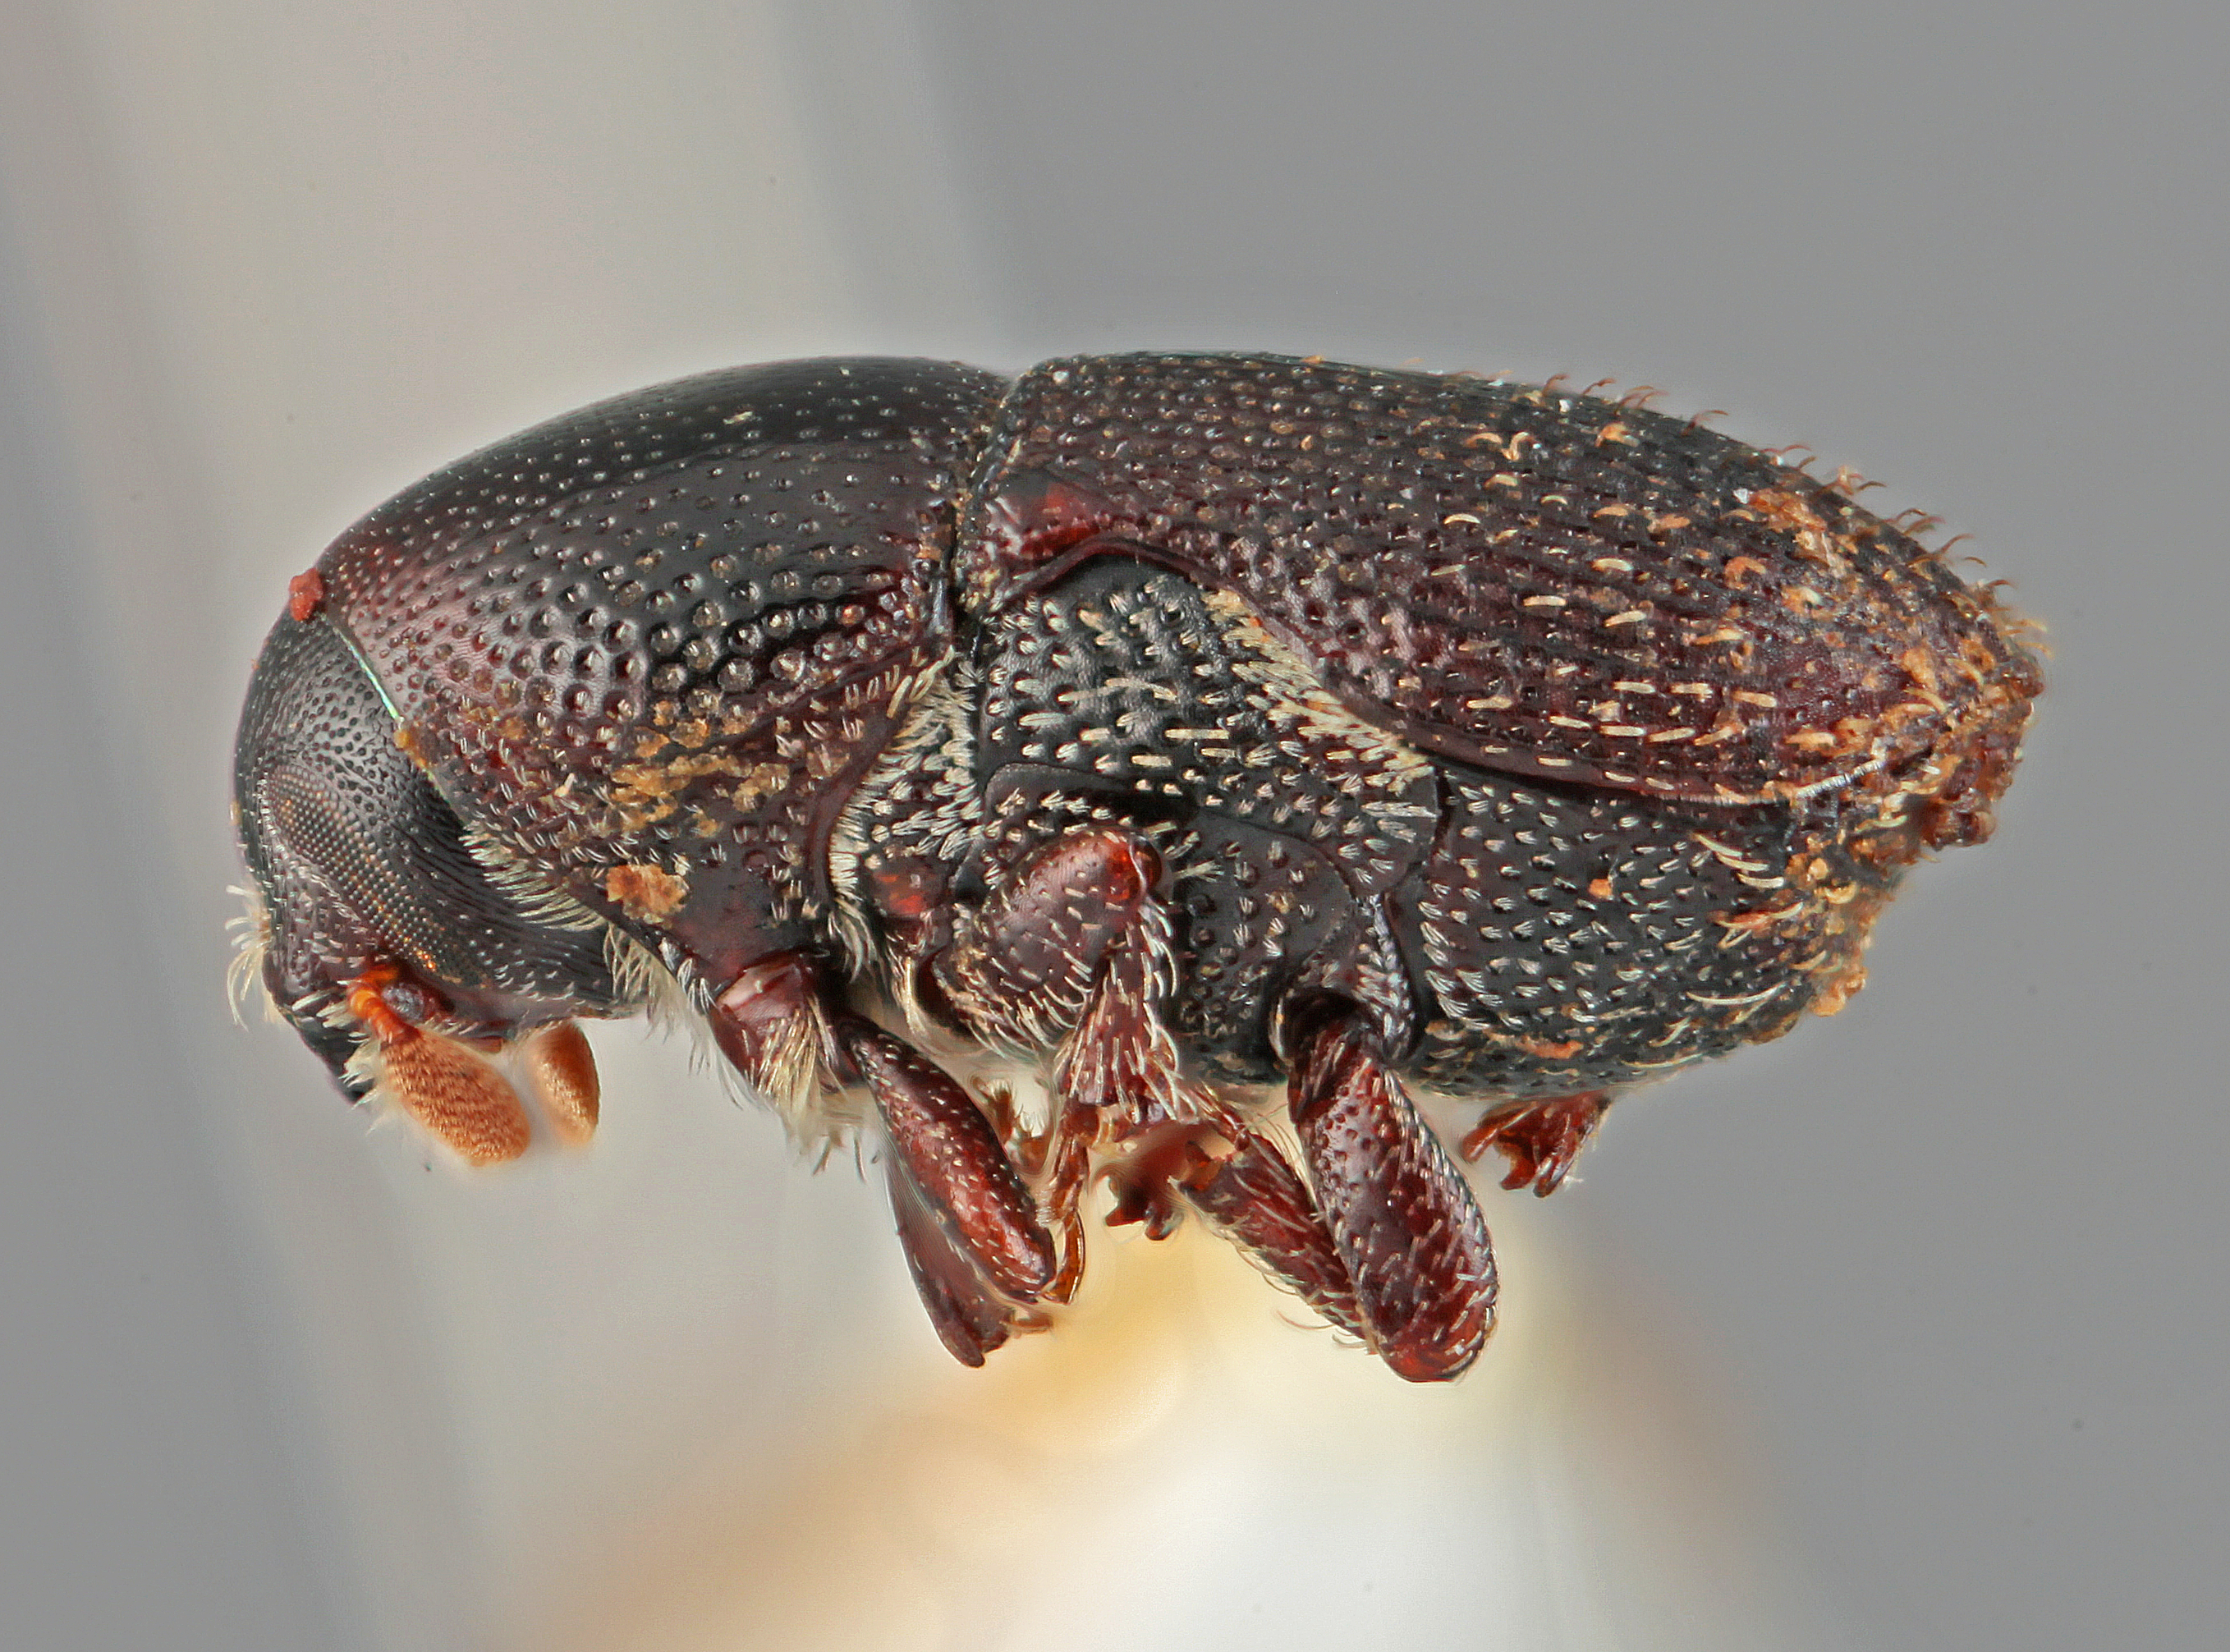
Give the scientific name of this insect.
Scolytopsis cubensis
